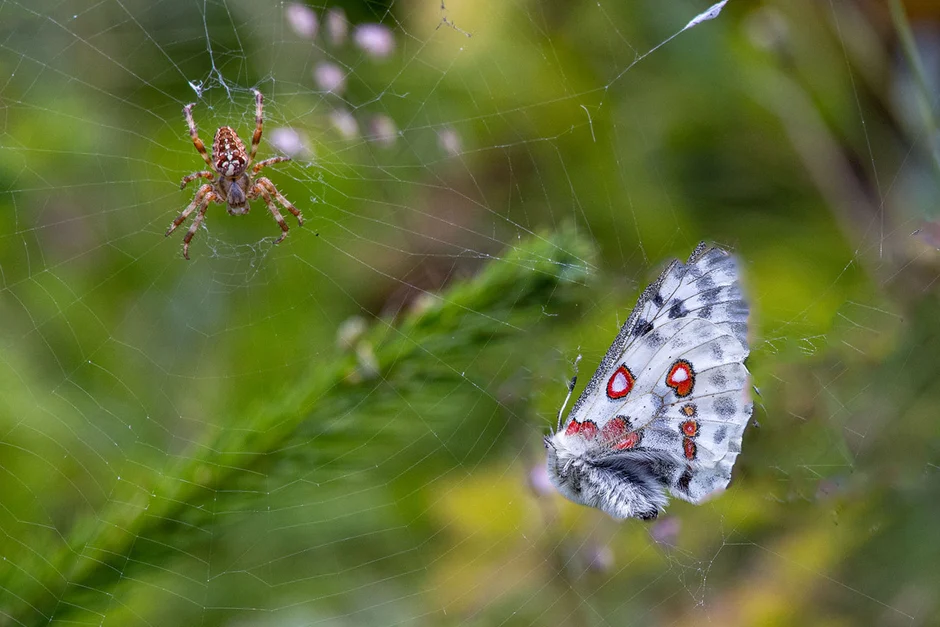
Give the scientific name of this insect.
Parnassius apollo
